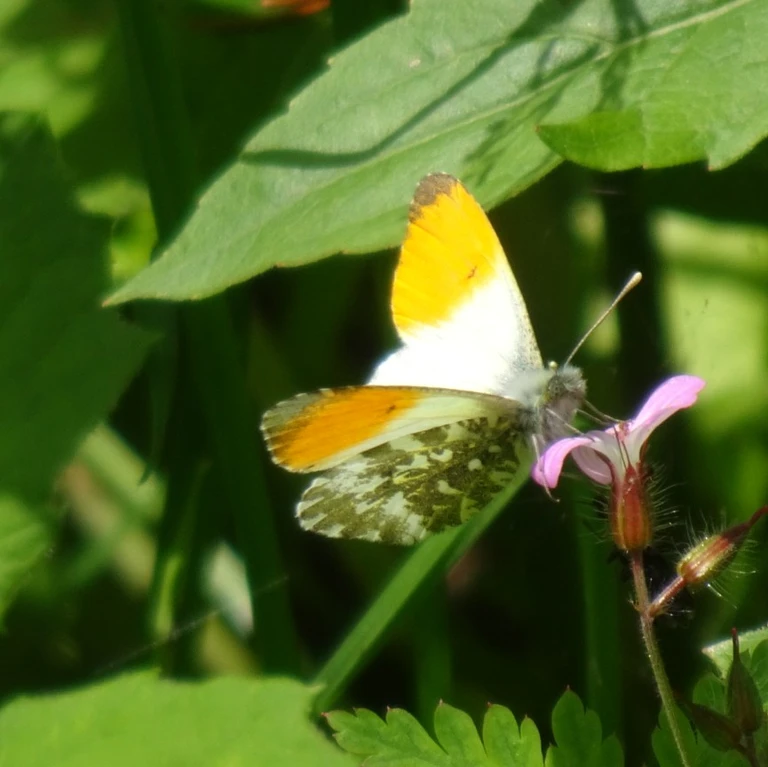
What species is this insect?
Anthocharis cardamines
